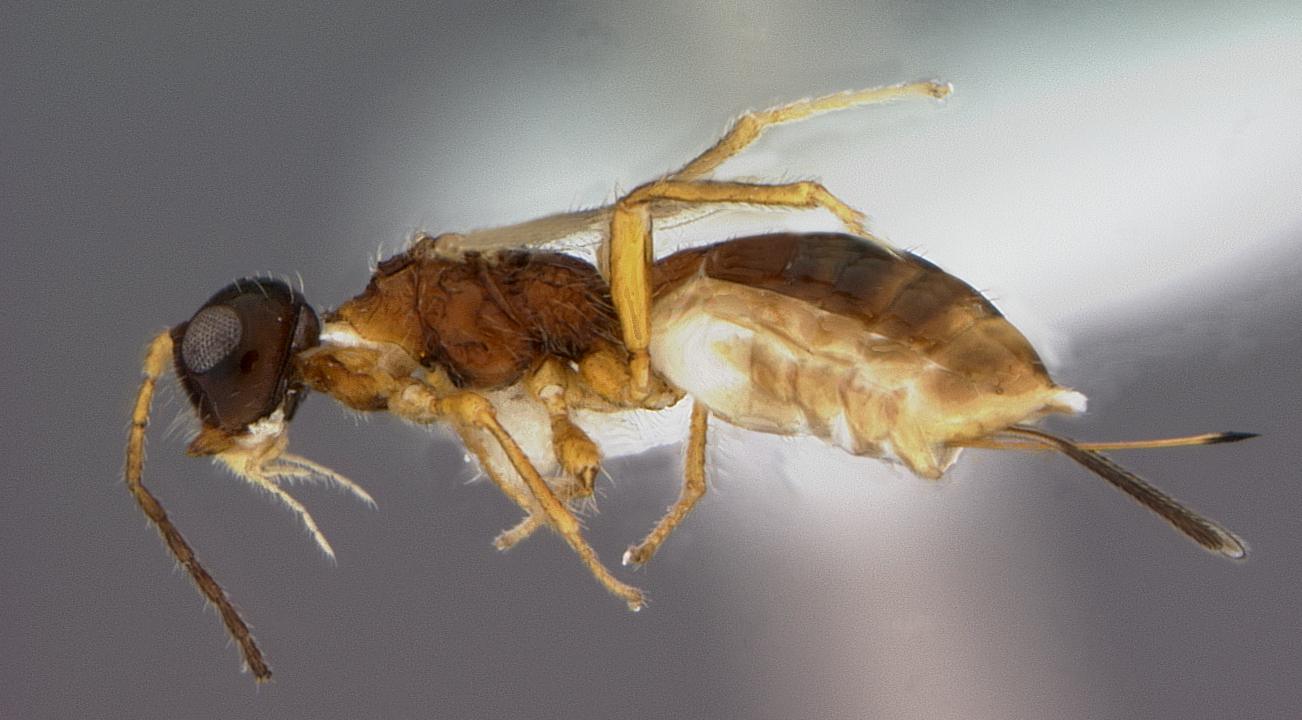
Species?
Heterospilus belokobylskiji
